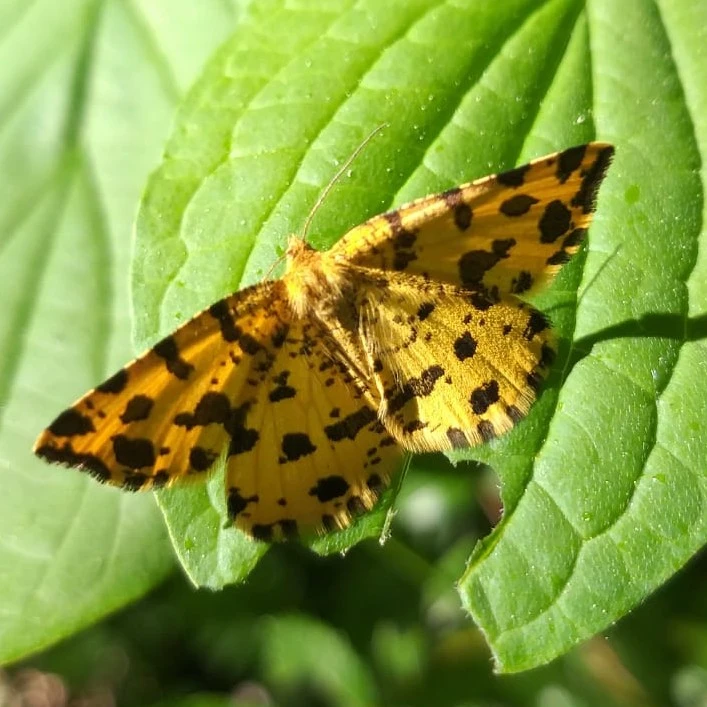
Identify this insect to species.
Pseudopanthera macularia
